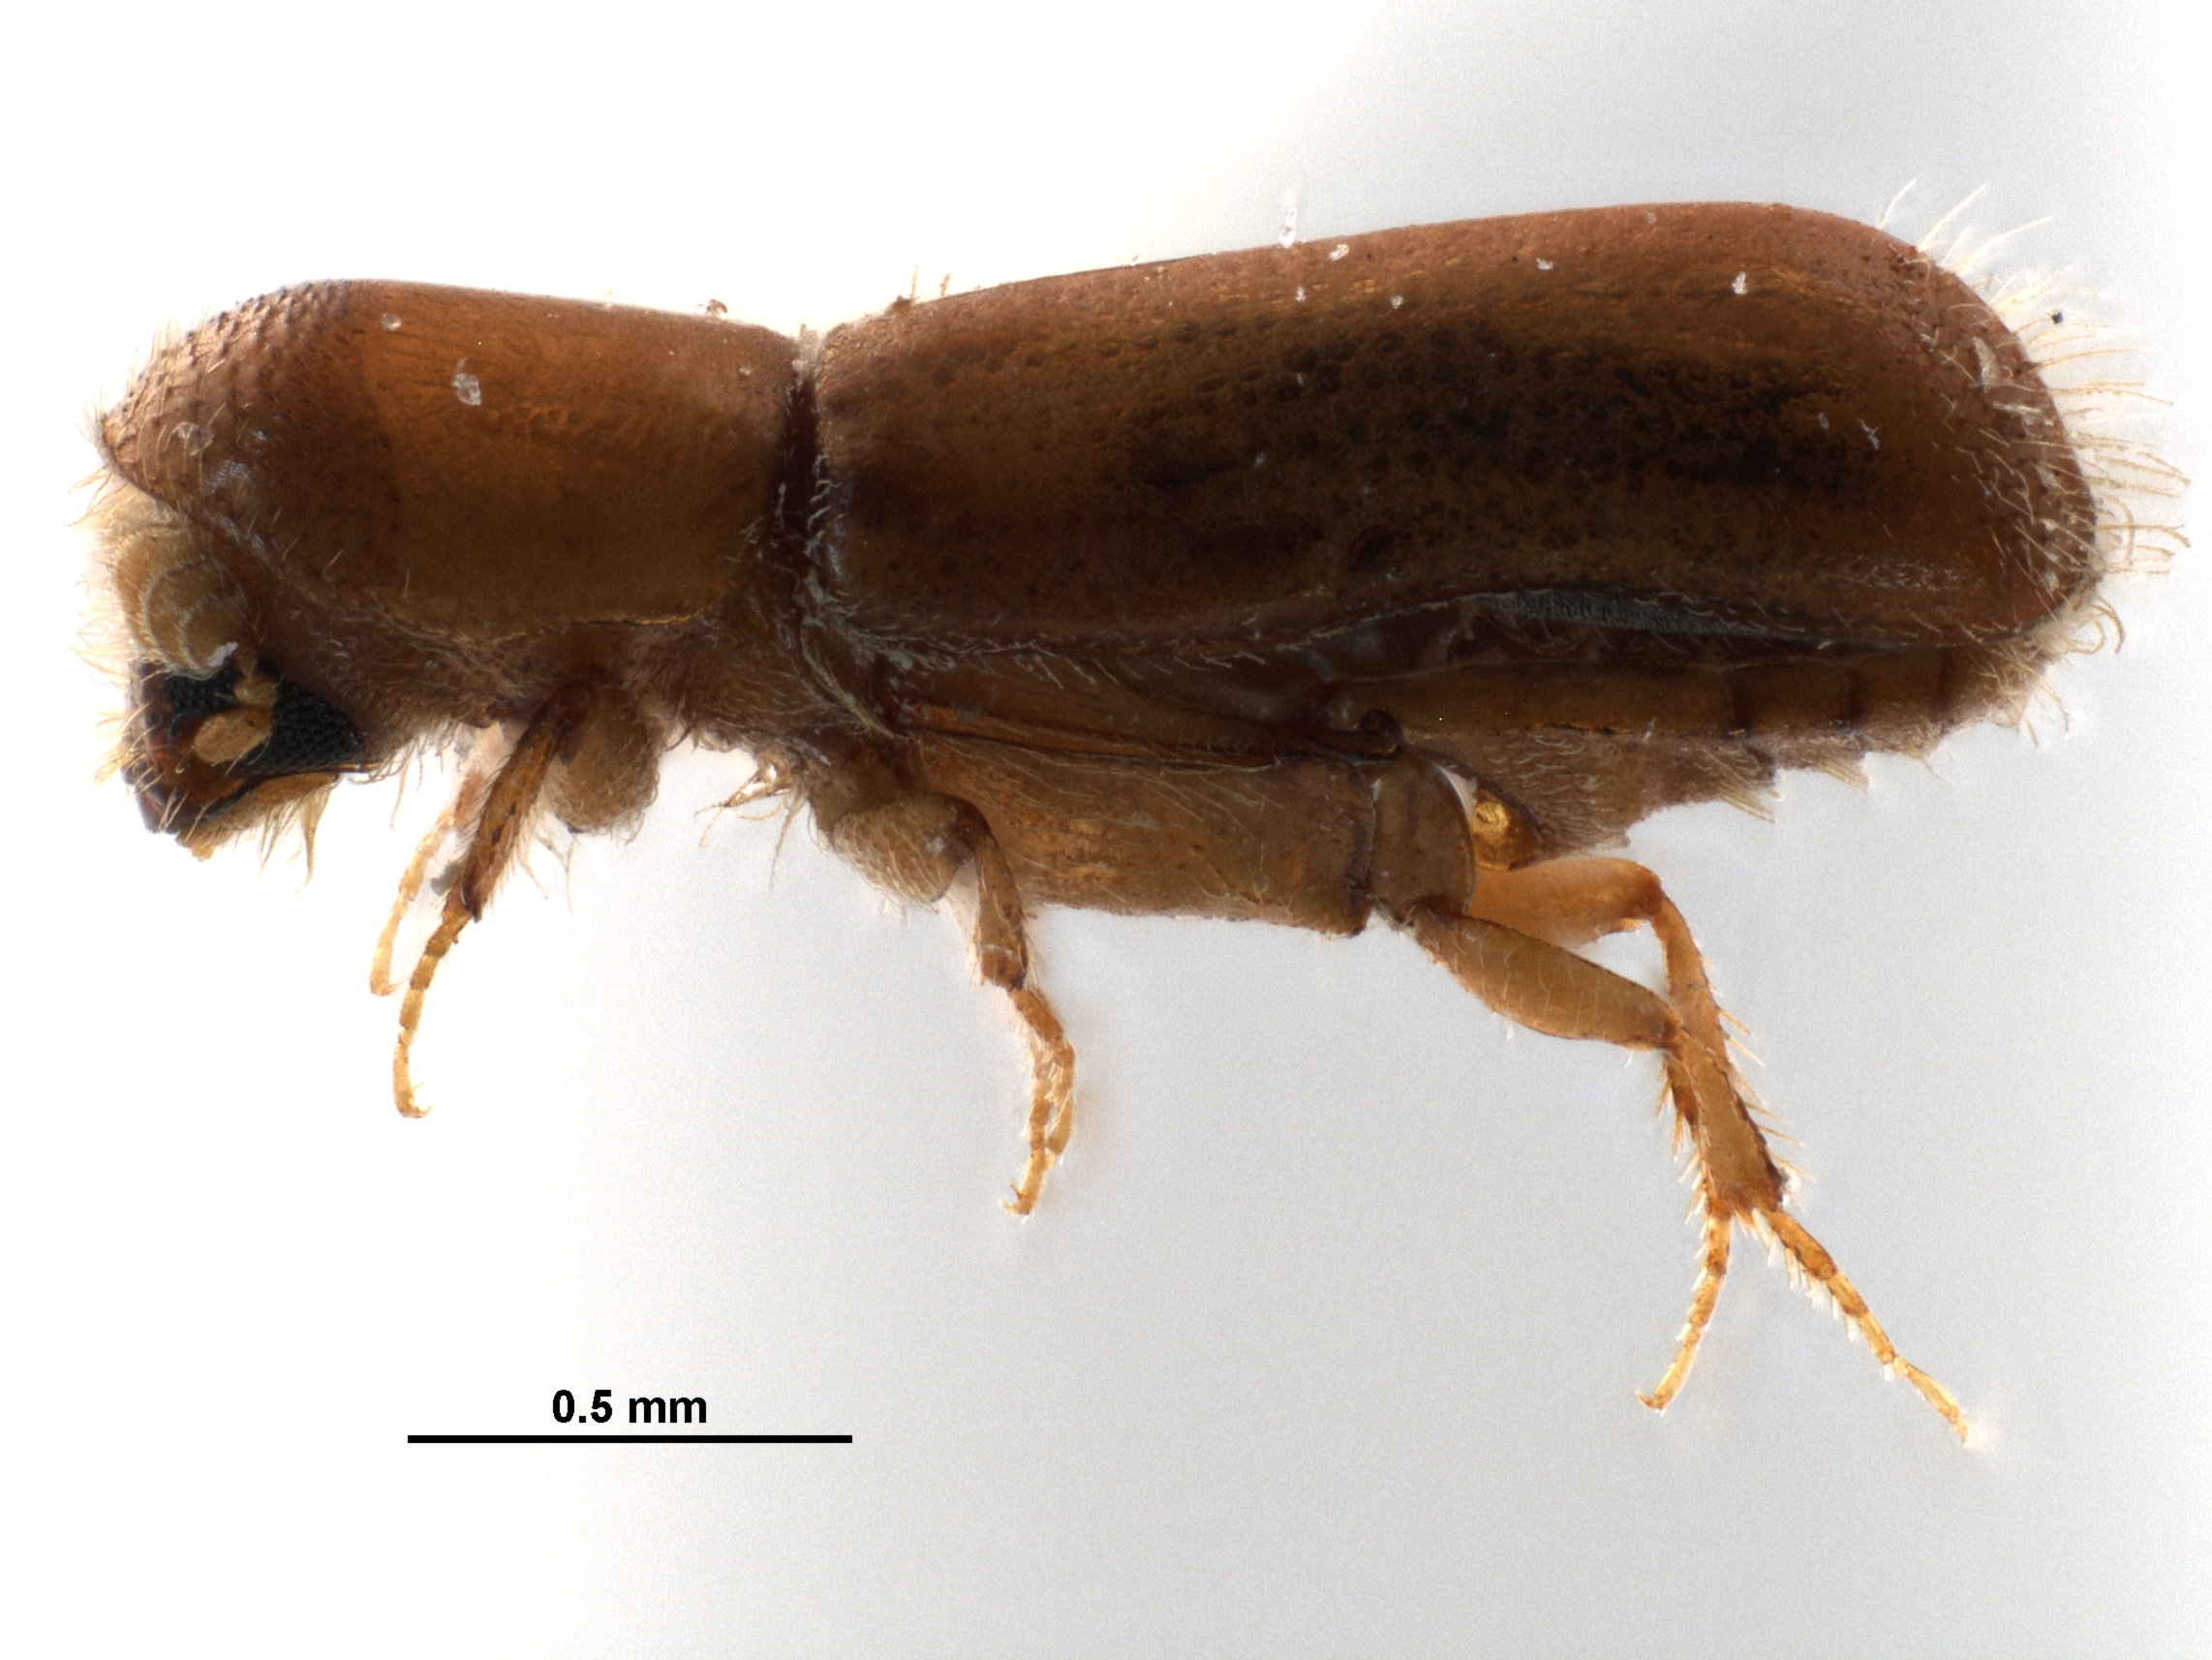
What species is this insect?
Gnathotrupes colaphus
